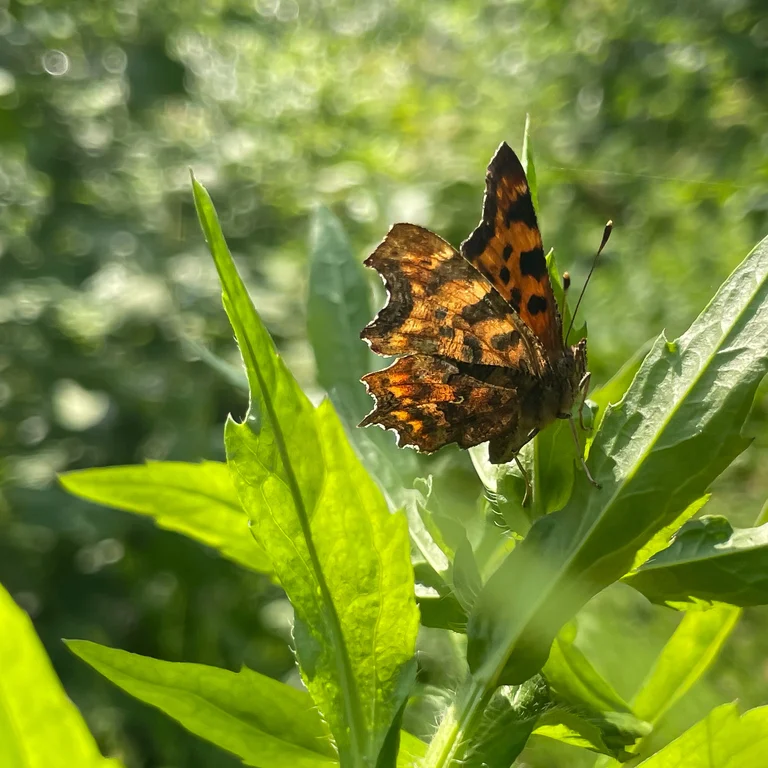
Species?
Polygonia c-album
